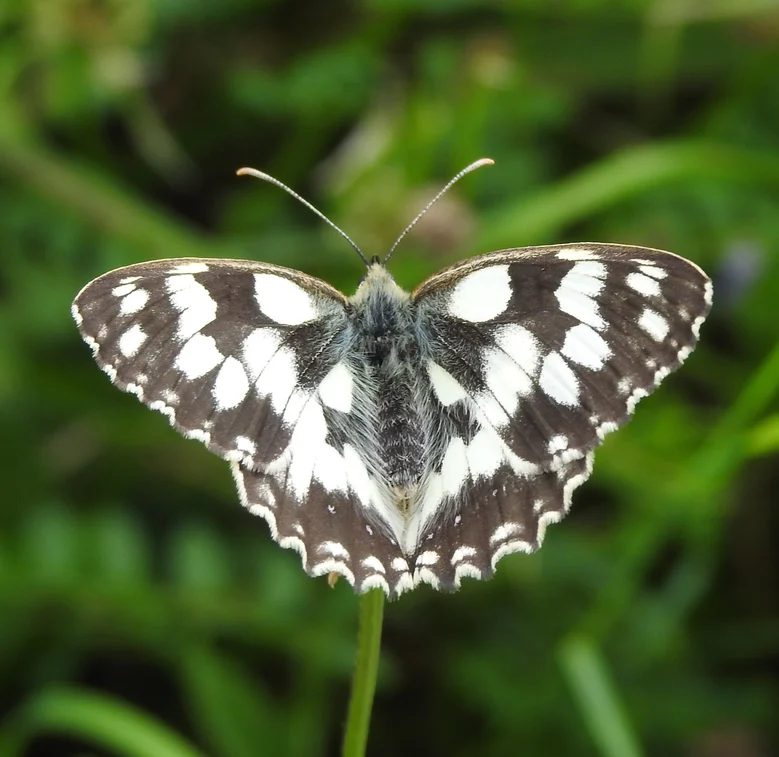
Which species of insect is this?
Melanargia galathea
